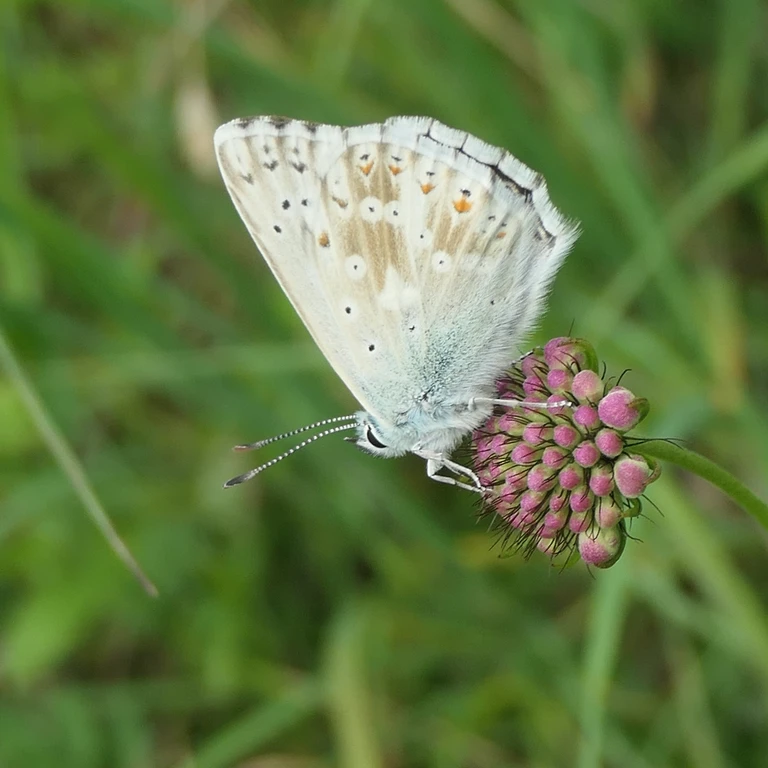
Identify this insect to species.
Lysandra coridon
